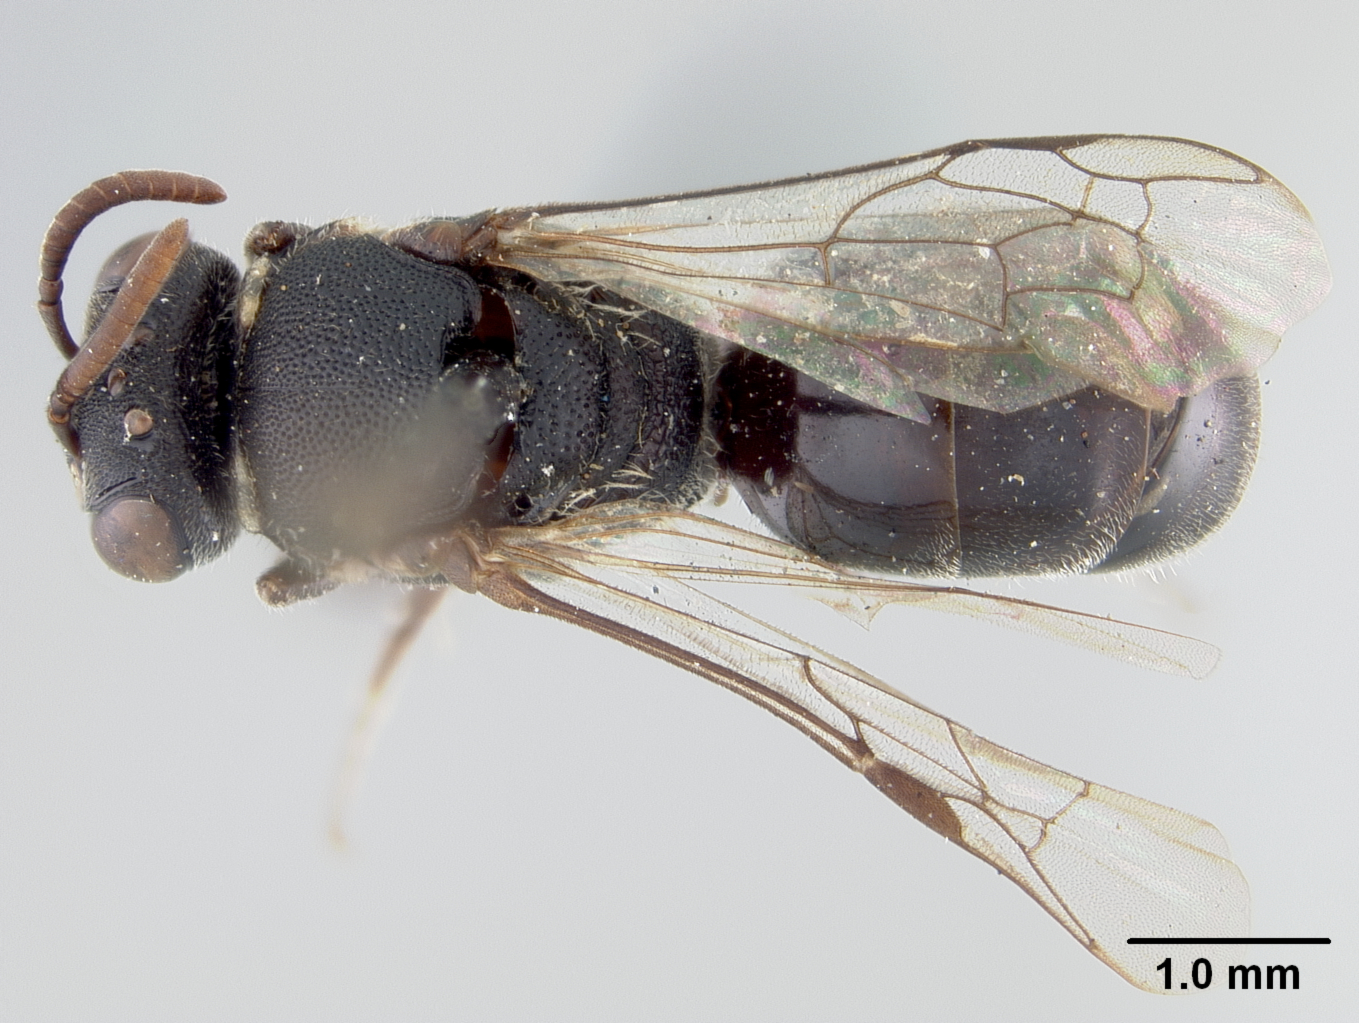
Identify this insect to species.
Prosopis tagala
